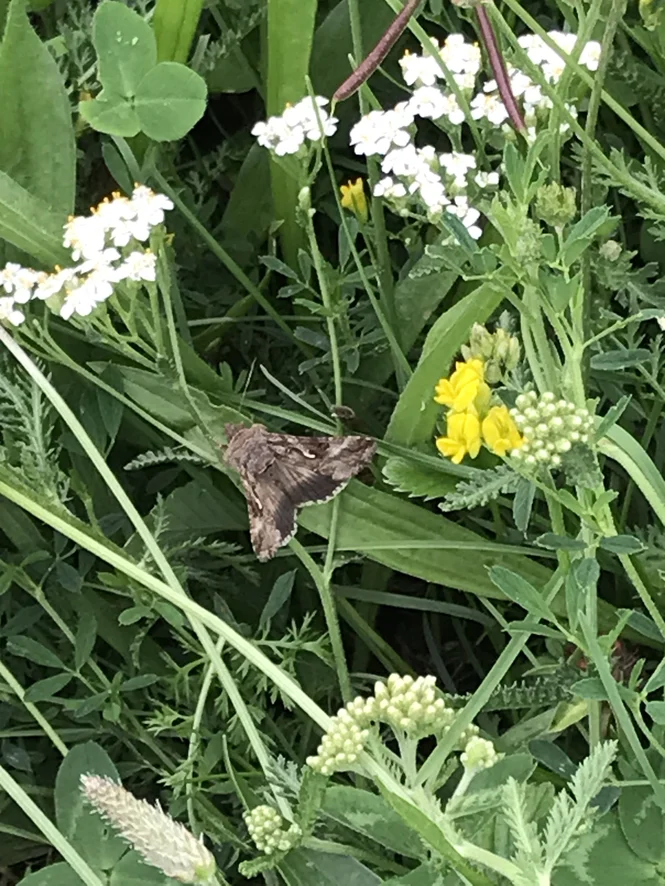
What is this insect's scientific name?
Autographa gamma
